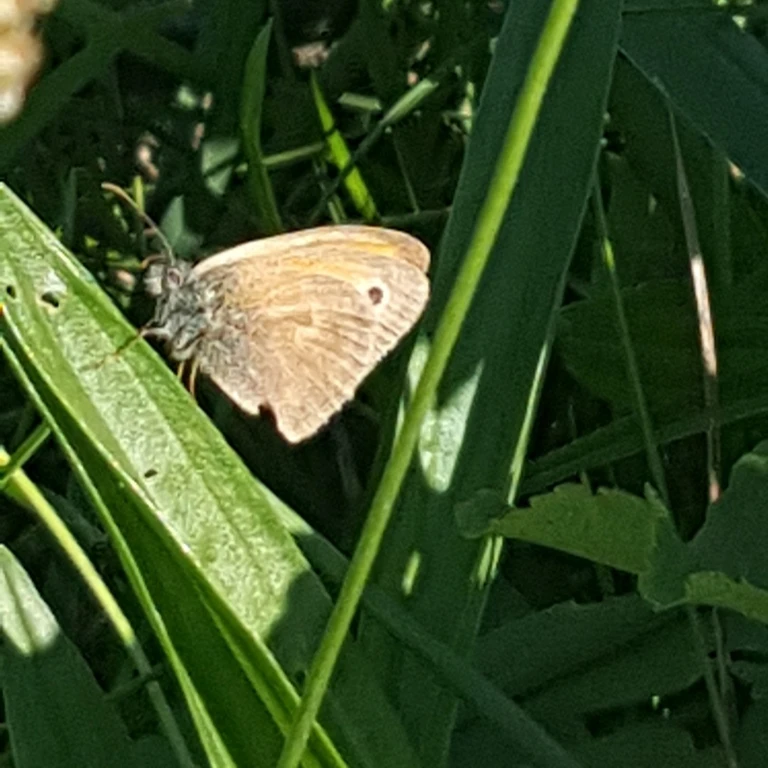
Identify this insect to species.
Coenonympha pamphilus
